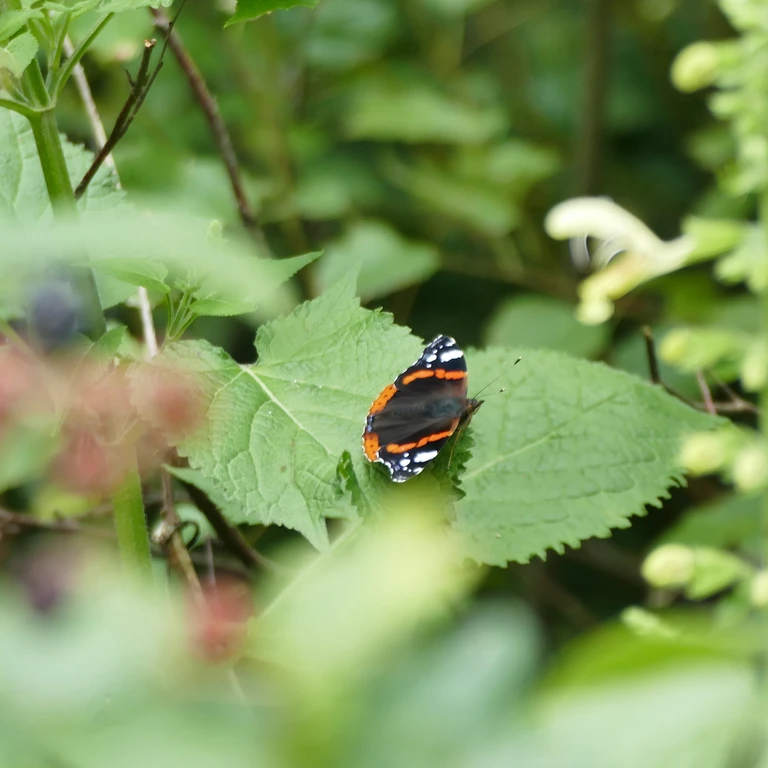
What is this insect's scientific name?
Vanessa atalanta
